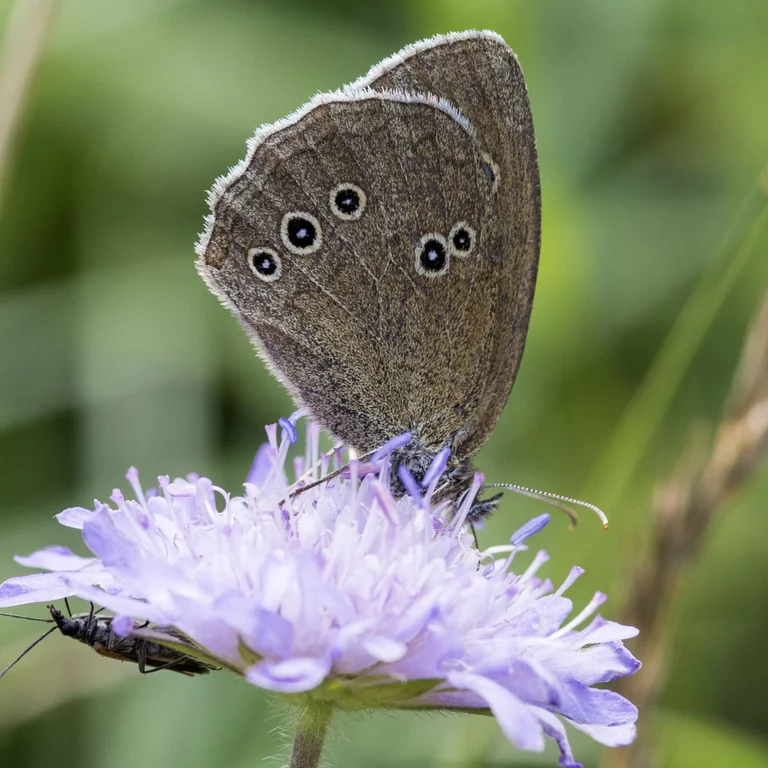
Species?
Aphantopus hyperantus
